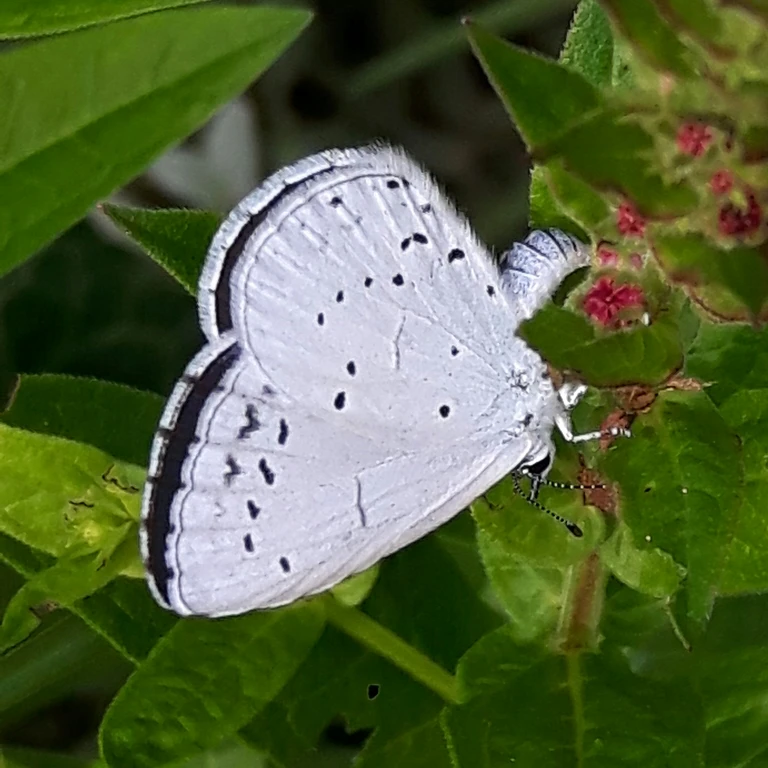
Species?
Celastrina argiolus
